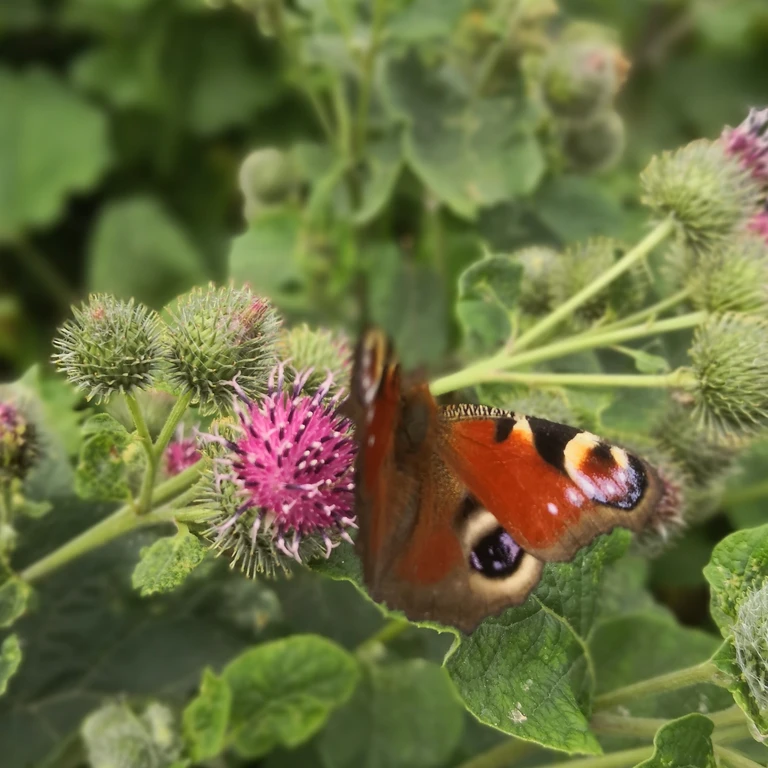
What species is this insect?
Aglais io
